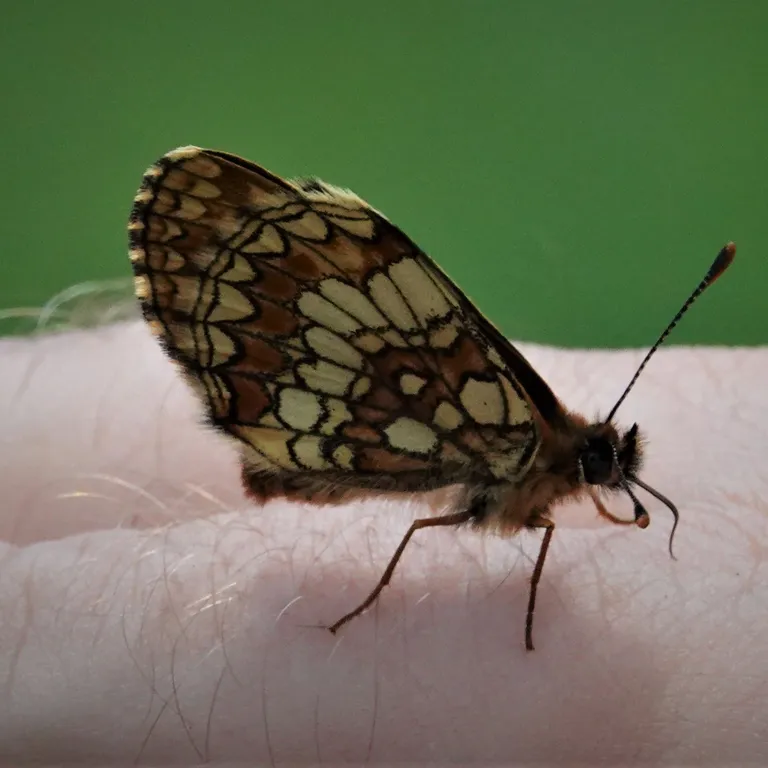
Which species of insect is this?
Melitaea athalia
